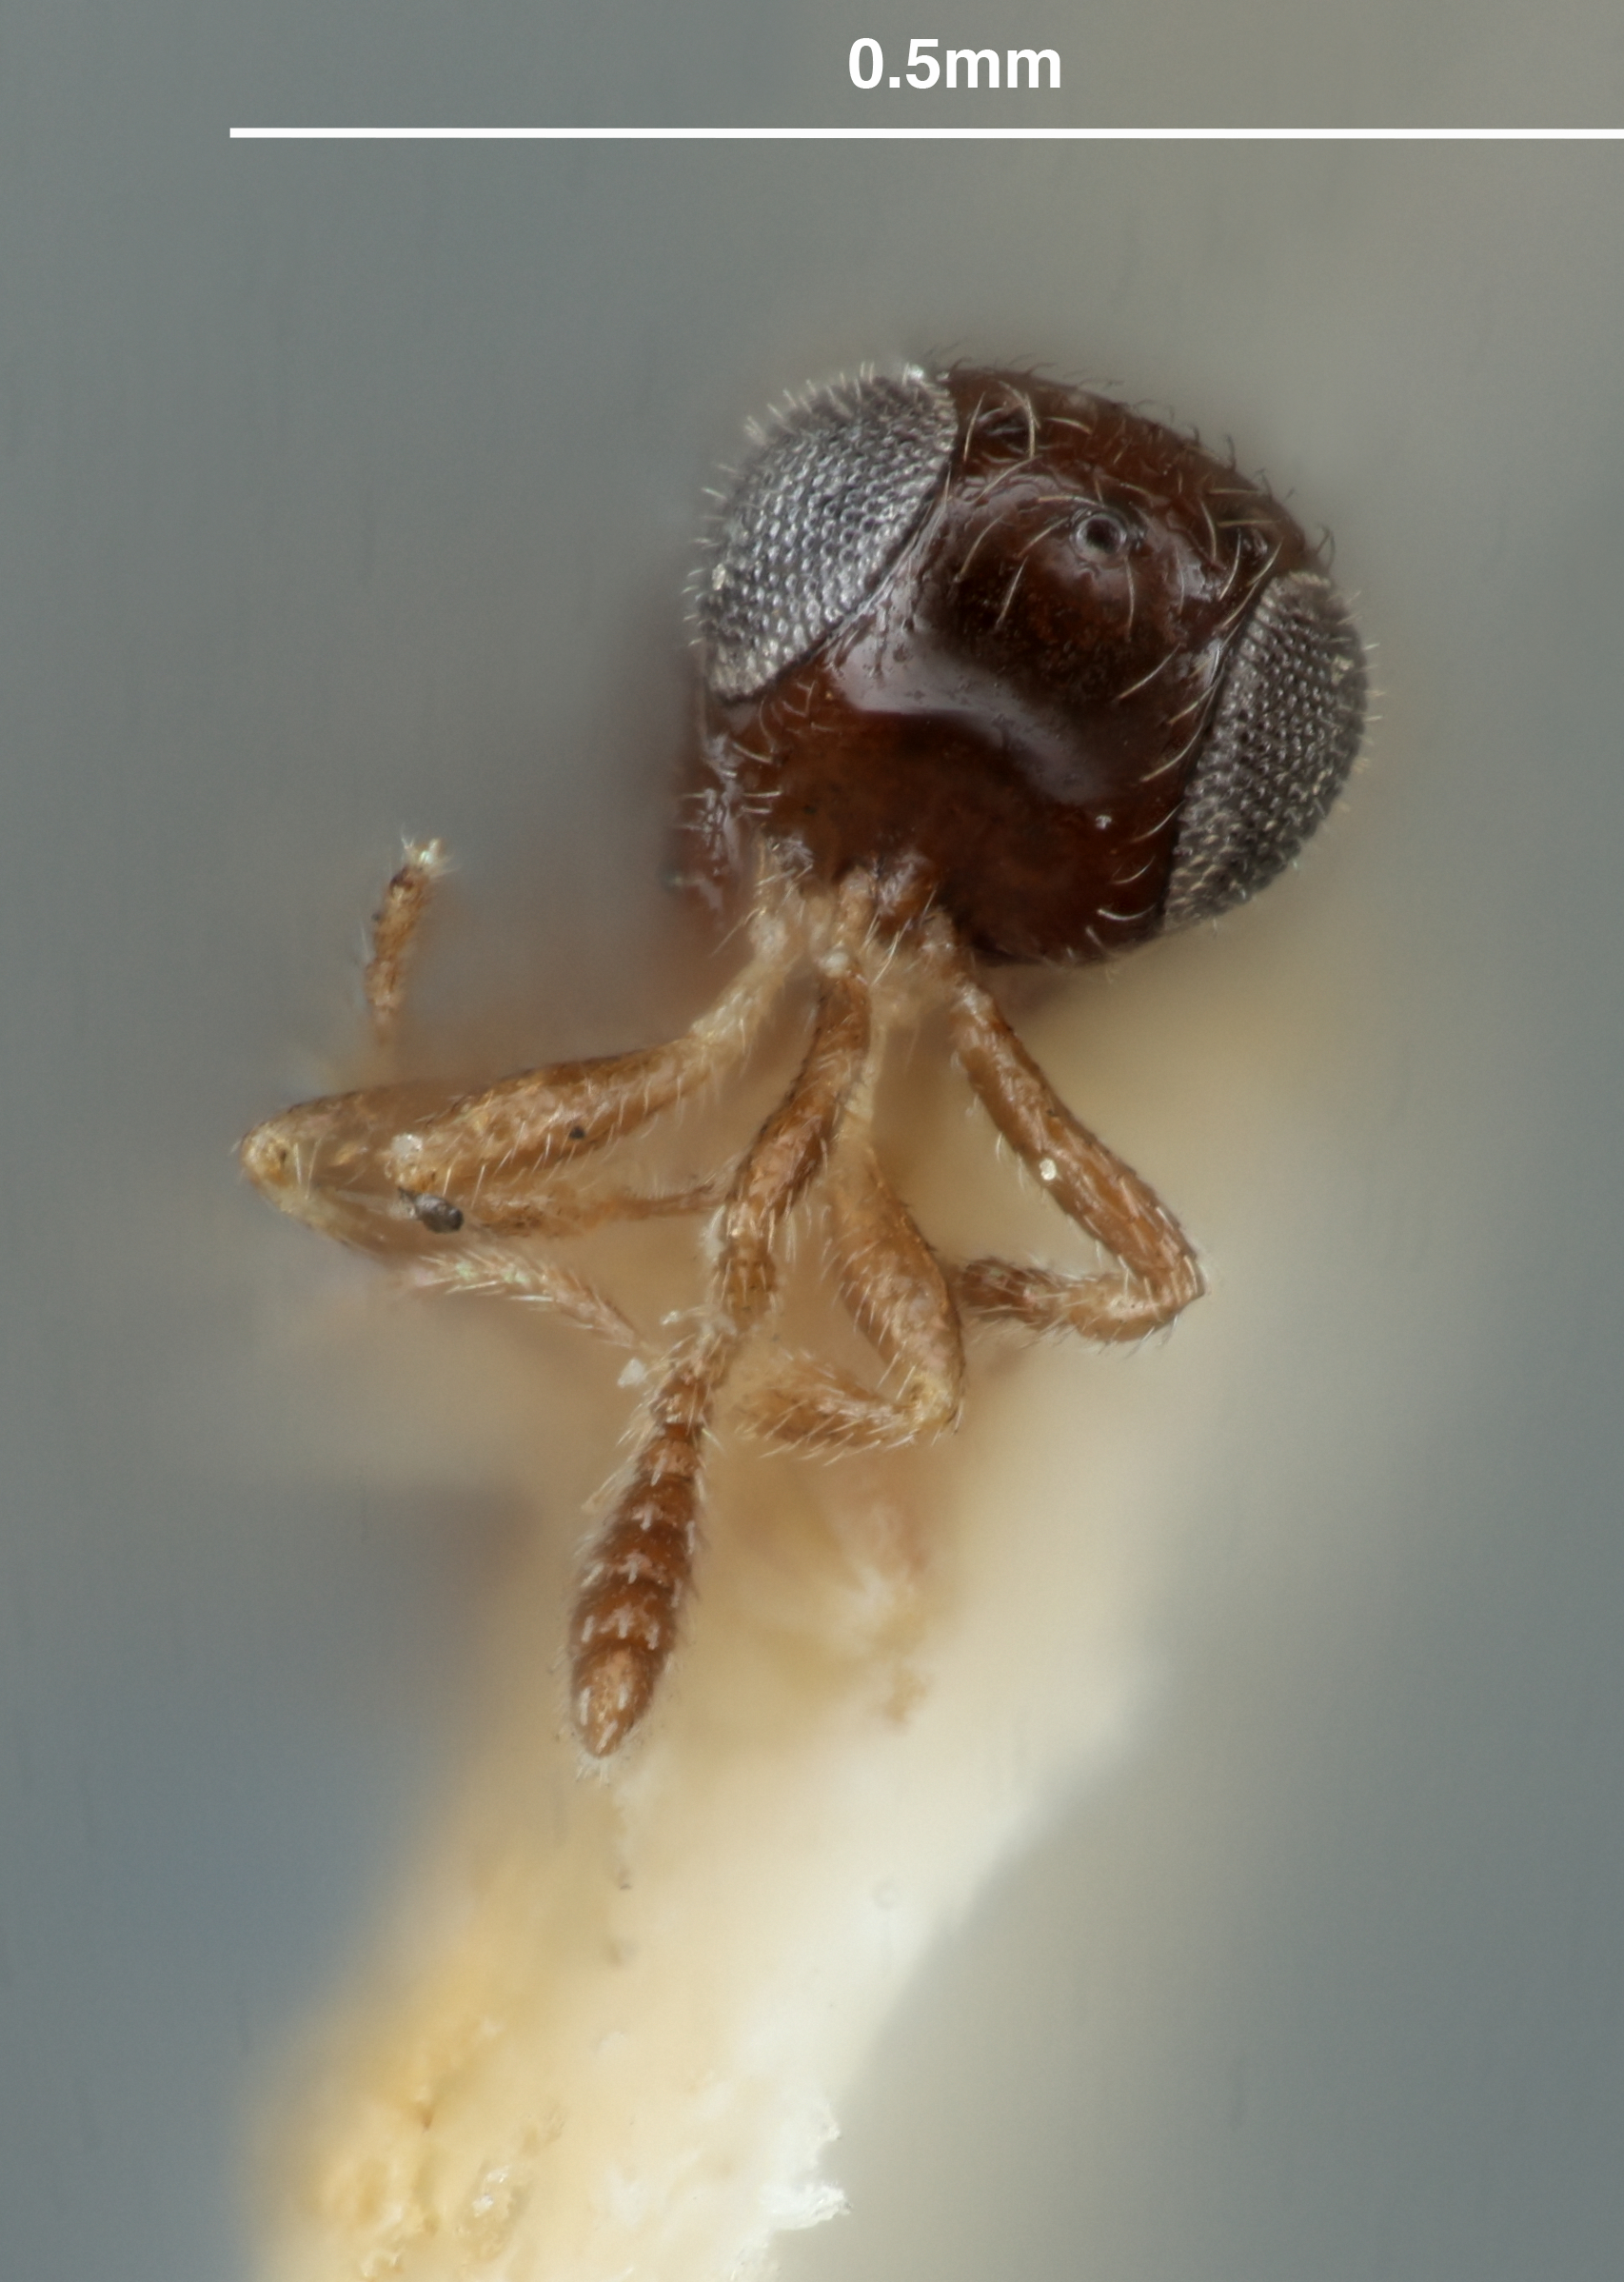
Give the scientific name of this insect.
Telenomus tabanocida
